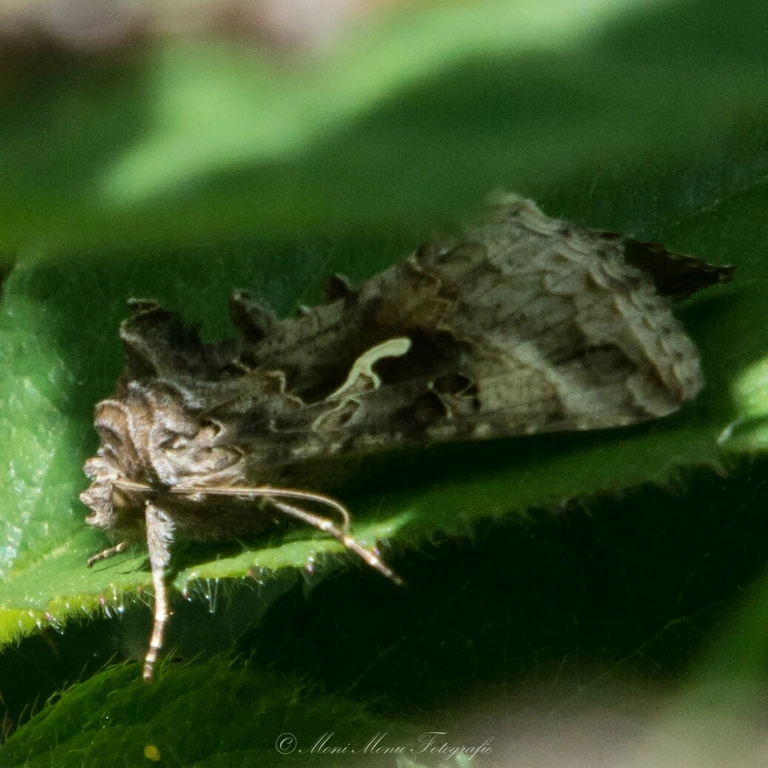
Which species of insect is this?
Autographa gamma
